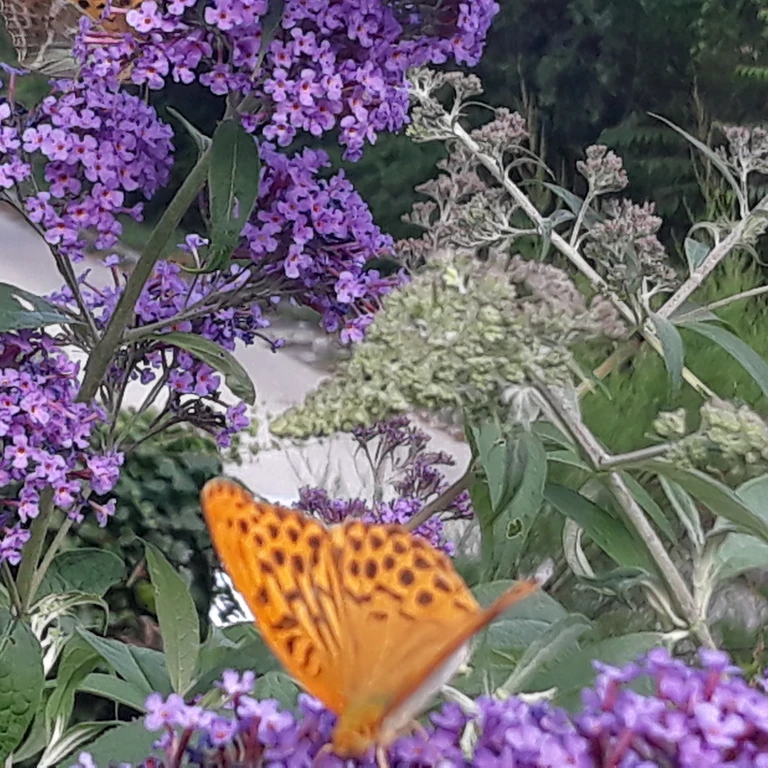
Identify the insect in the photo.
Argynnis paphia
